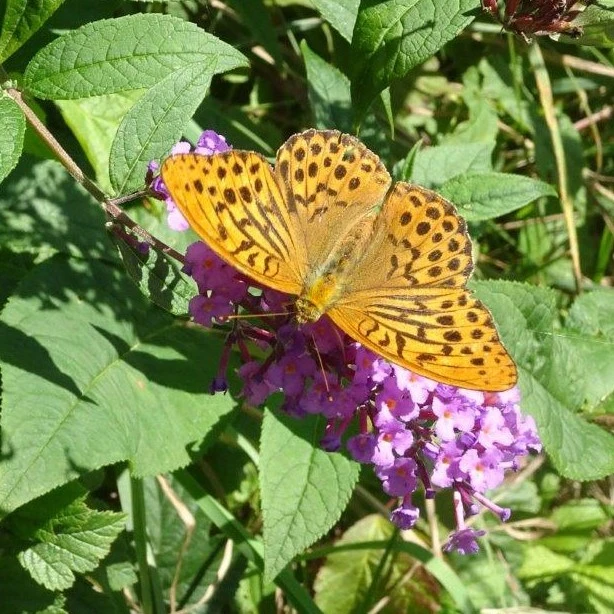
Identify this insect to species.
Argynnis paphia
